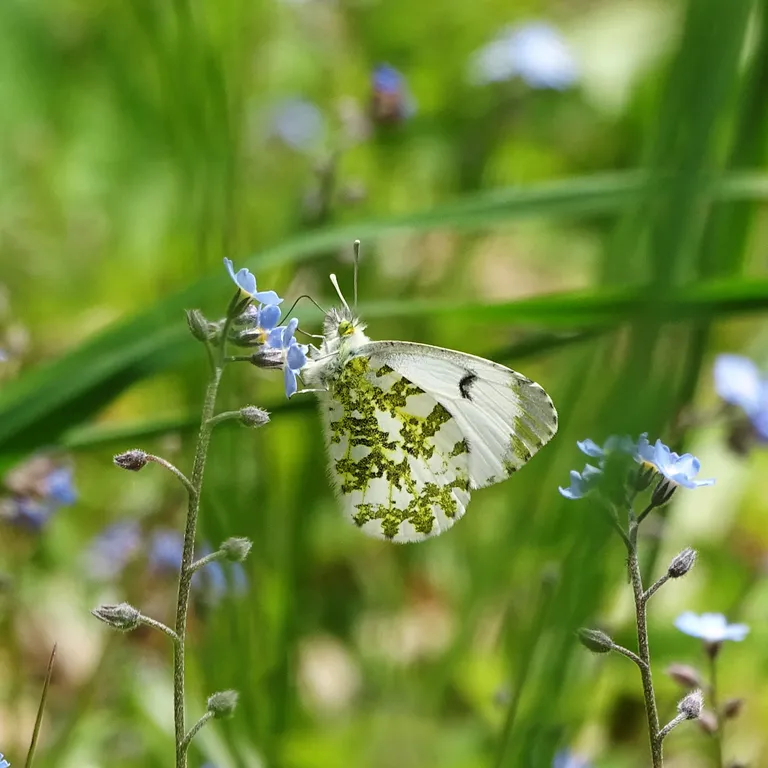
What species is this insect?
Anthocharis cardamines
